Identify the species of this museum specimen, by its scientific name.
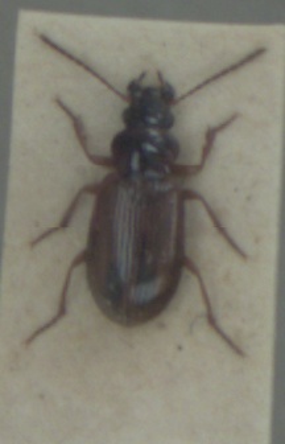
Dicheirotrichus placidus
